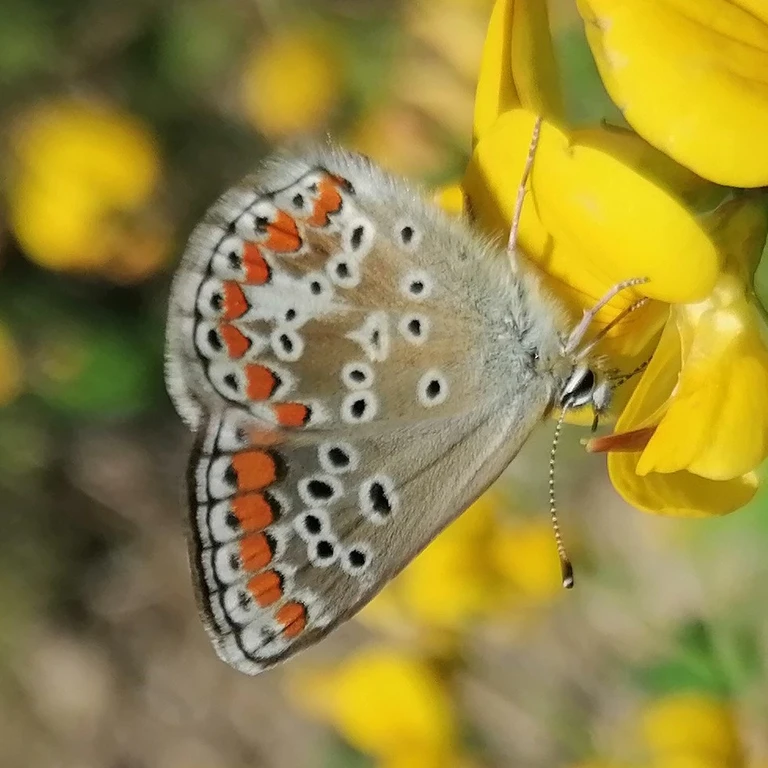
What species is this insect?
Aricia agestis/artaxerxes
